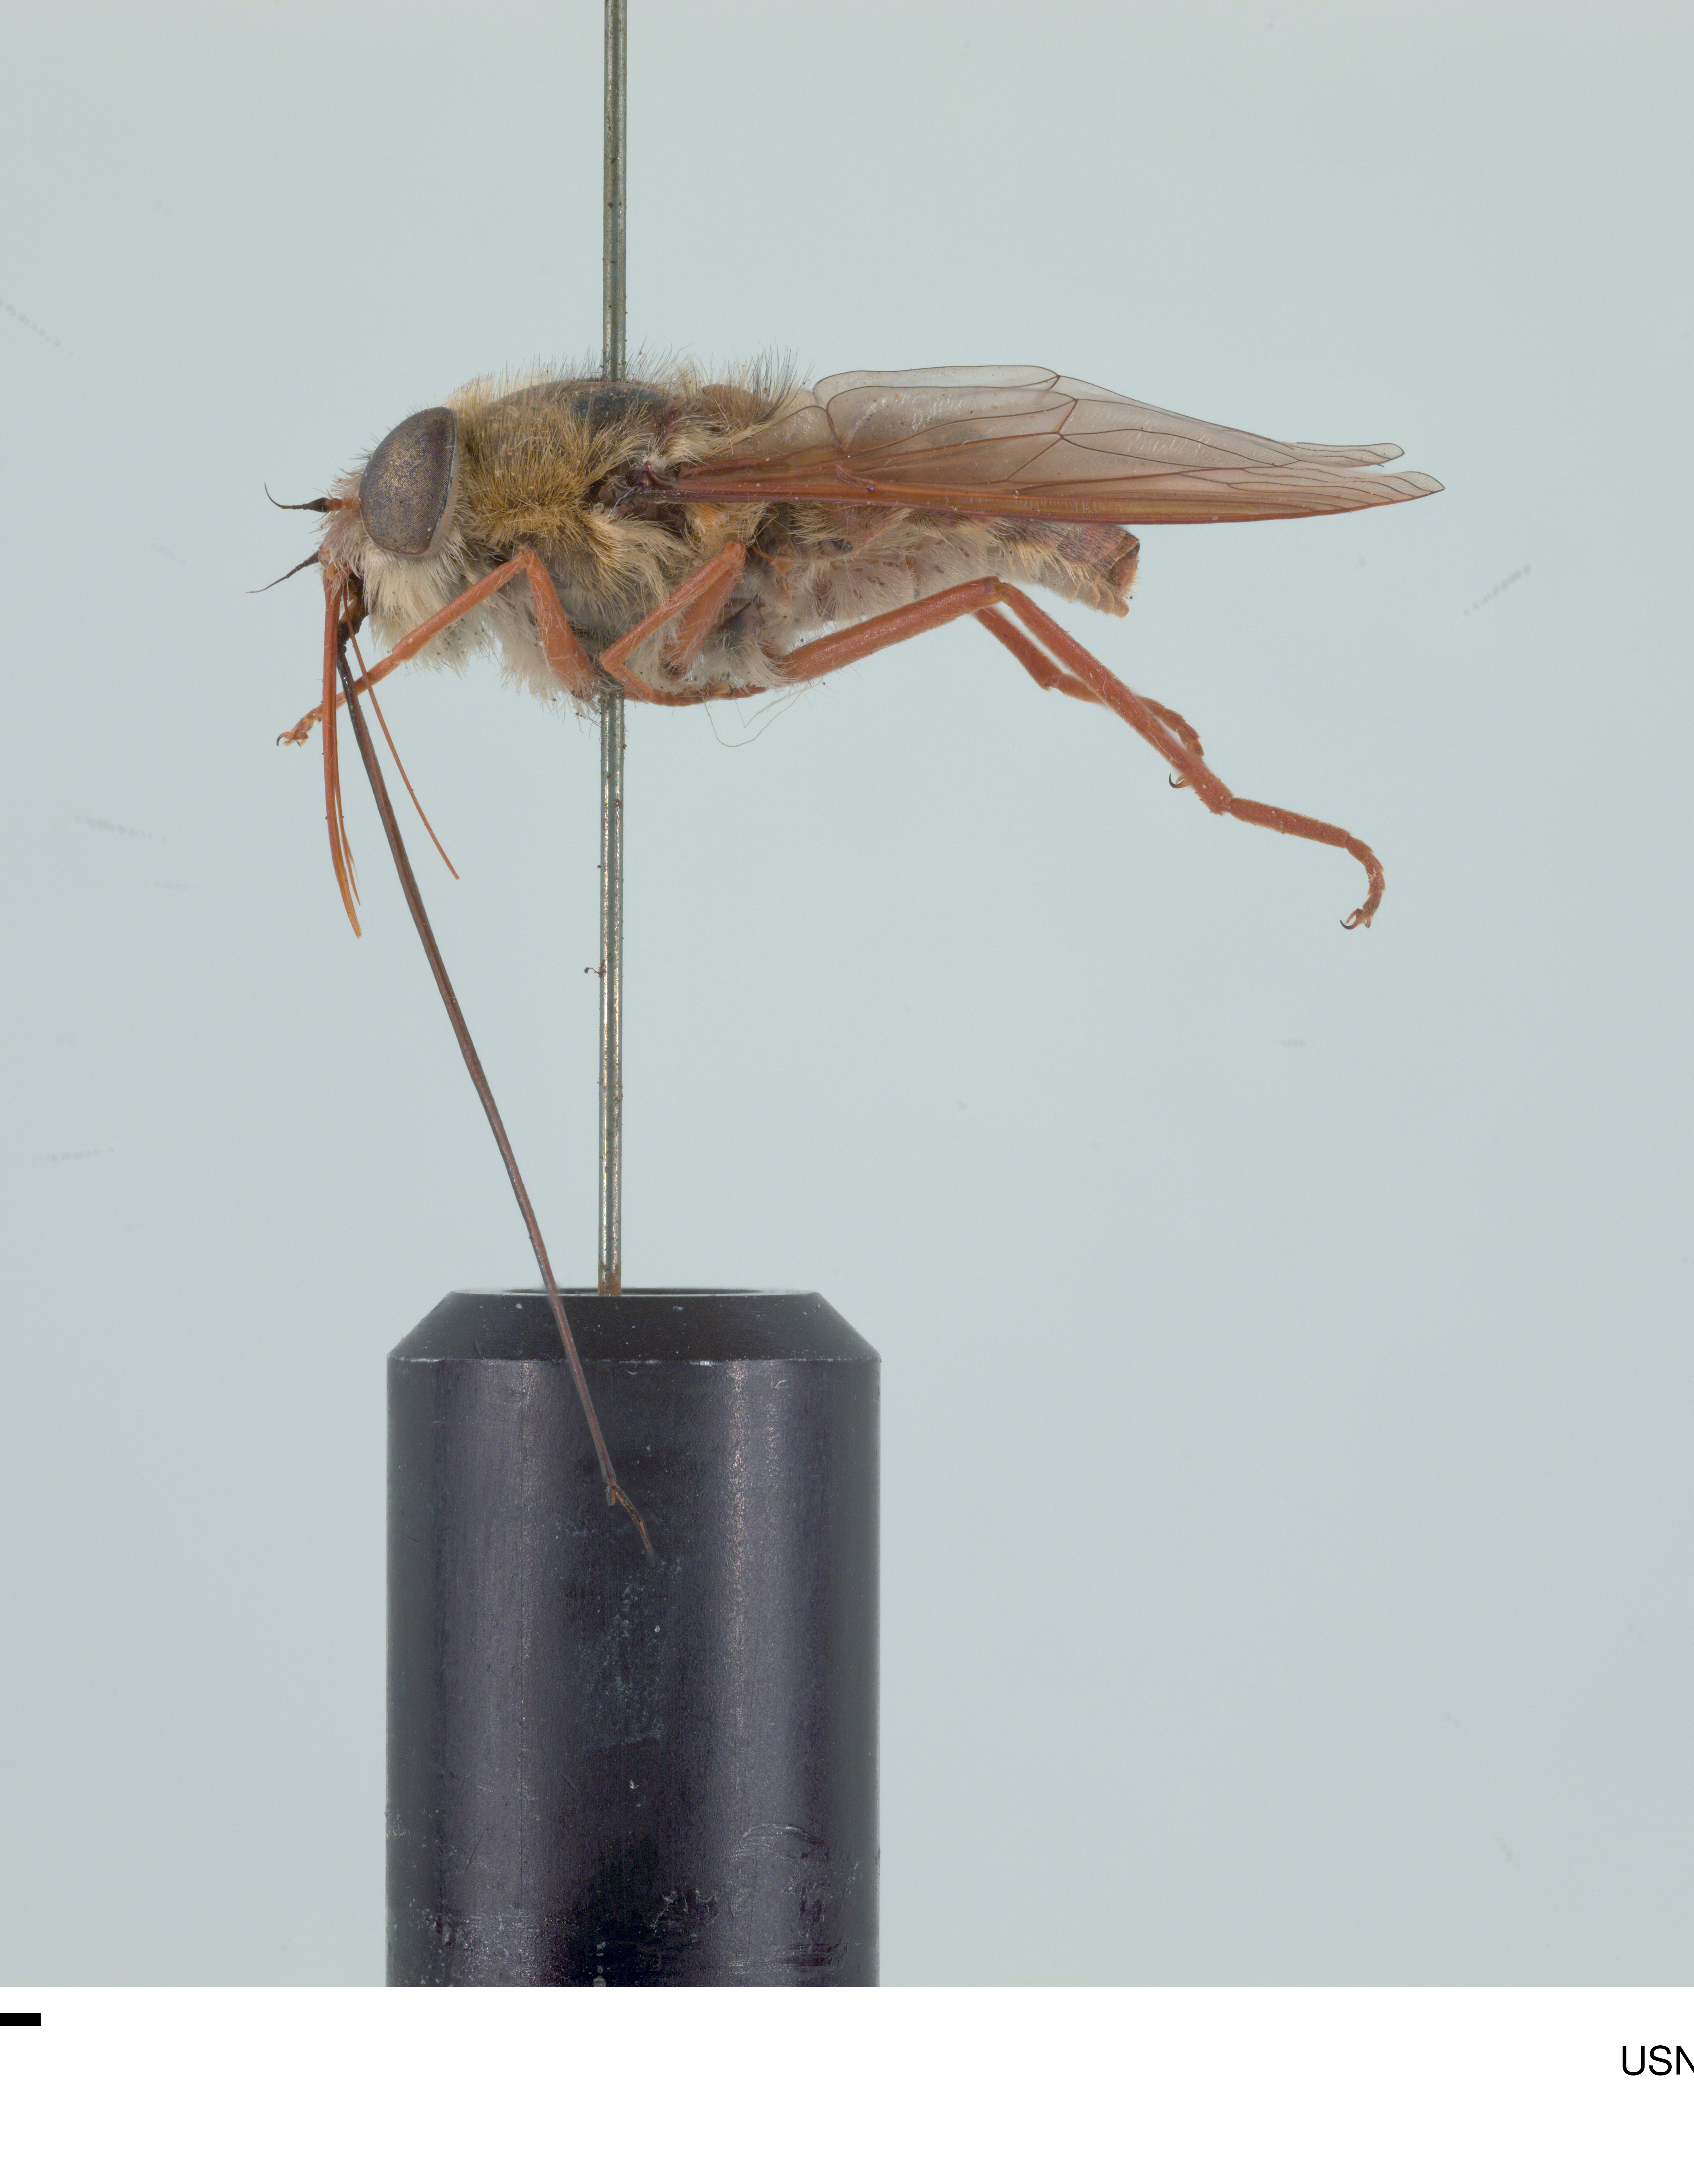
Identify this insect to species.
Prosoeca longipennis
